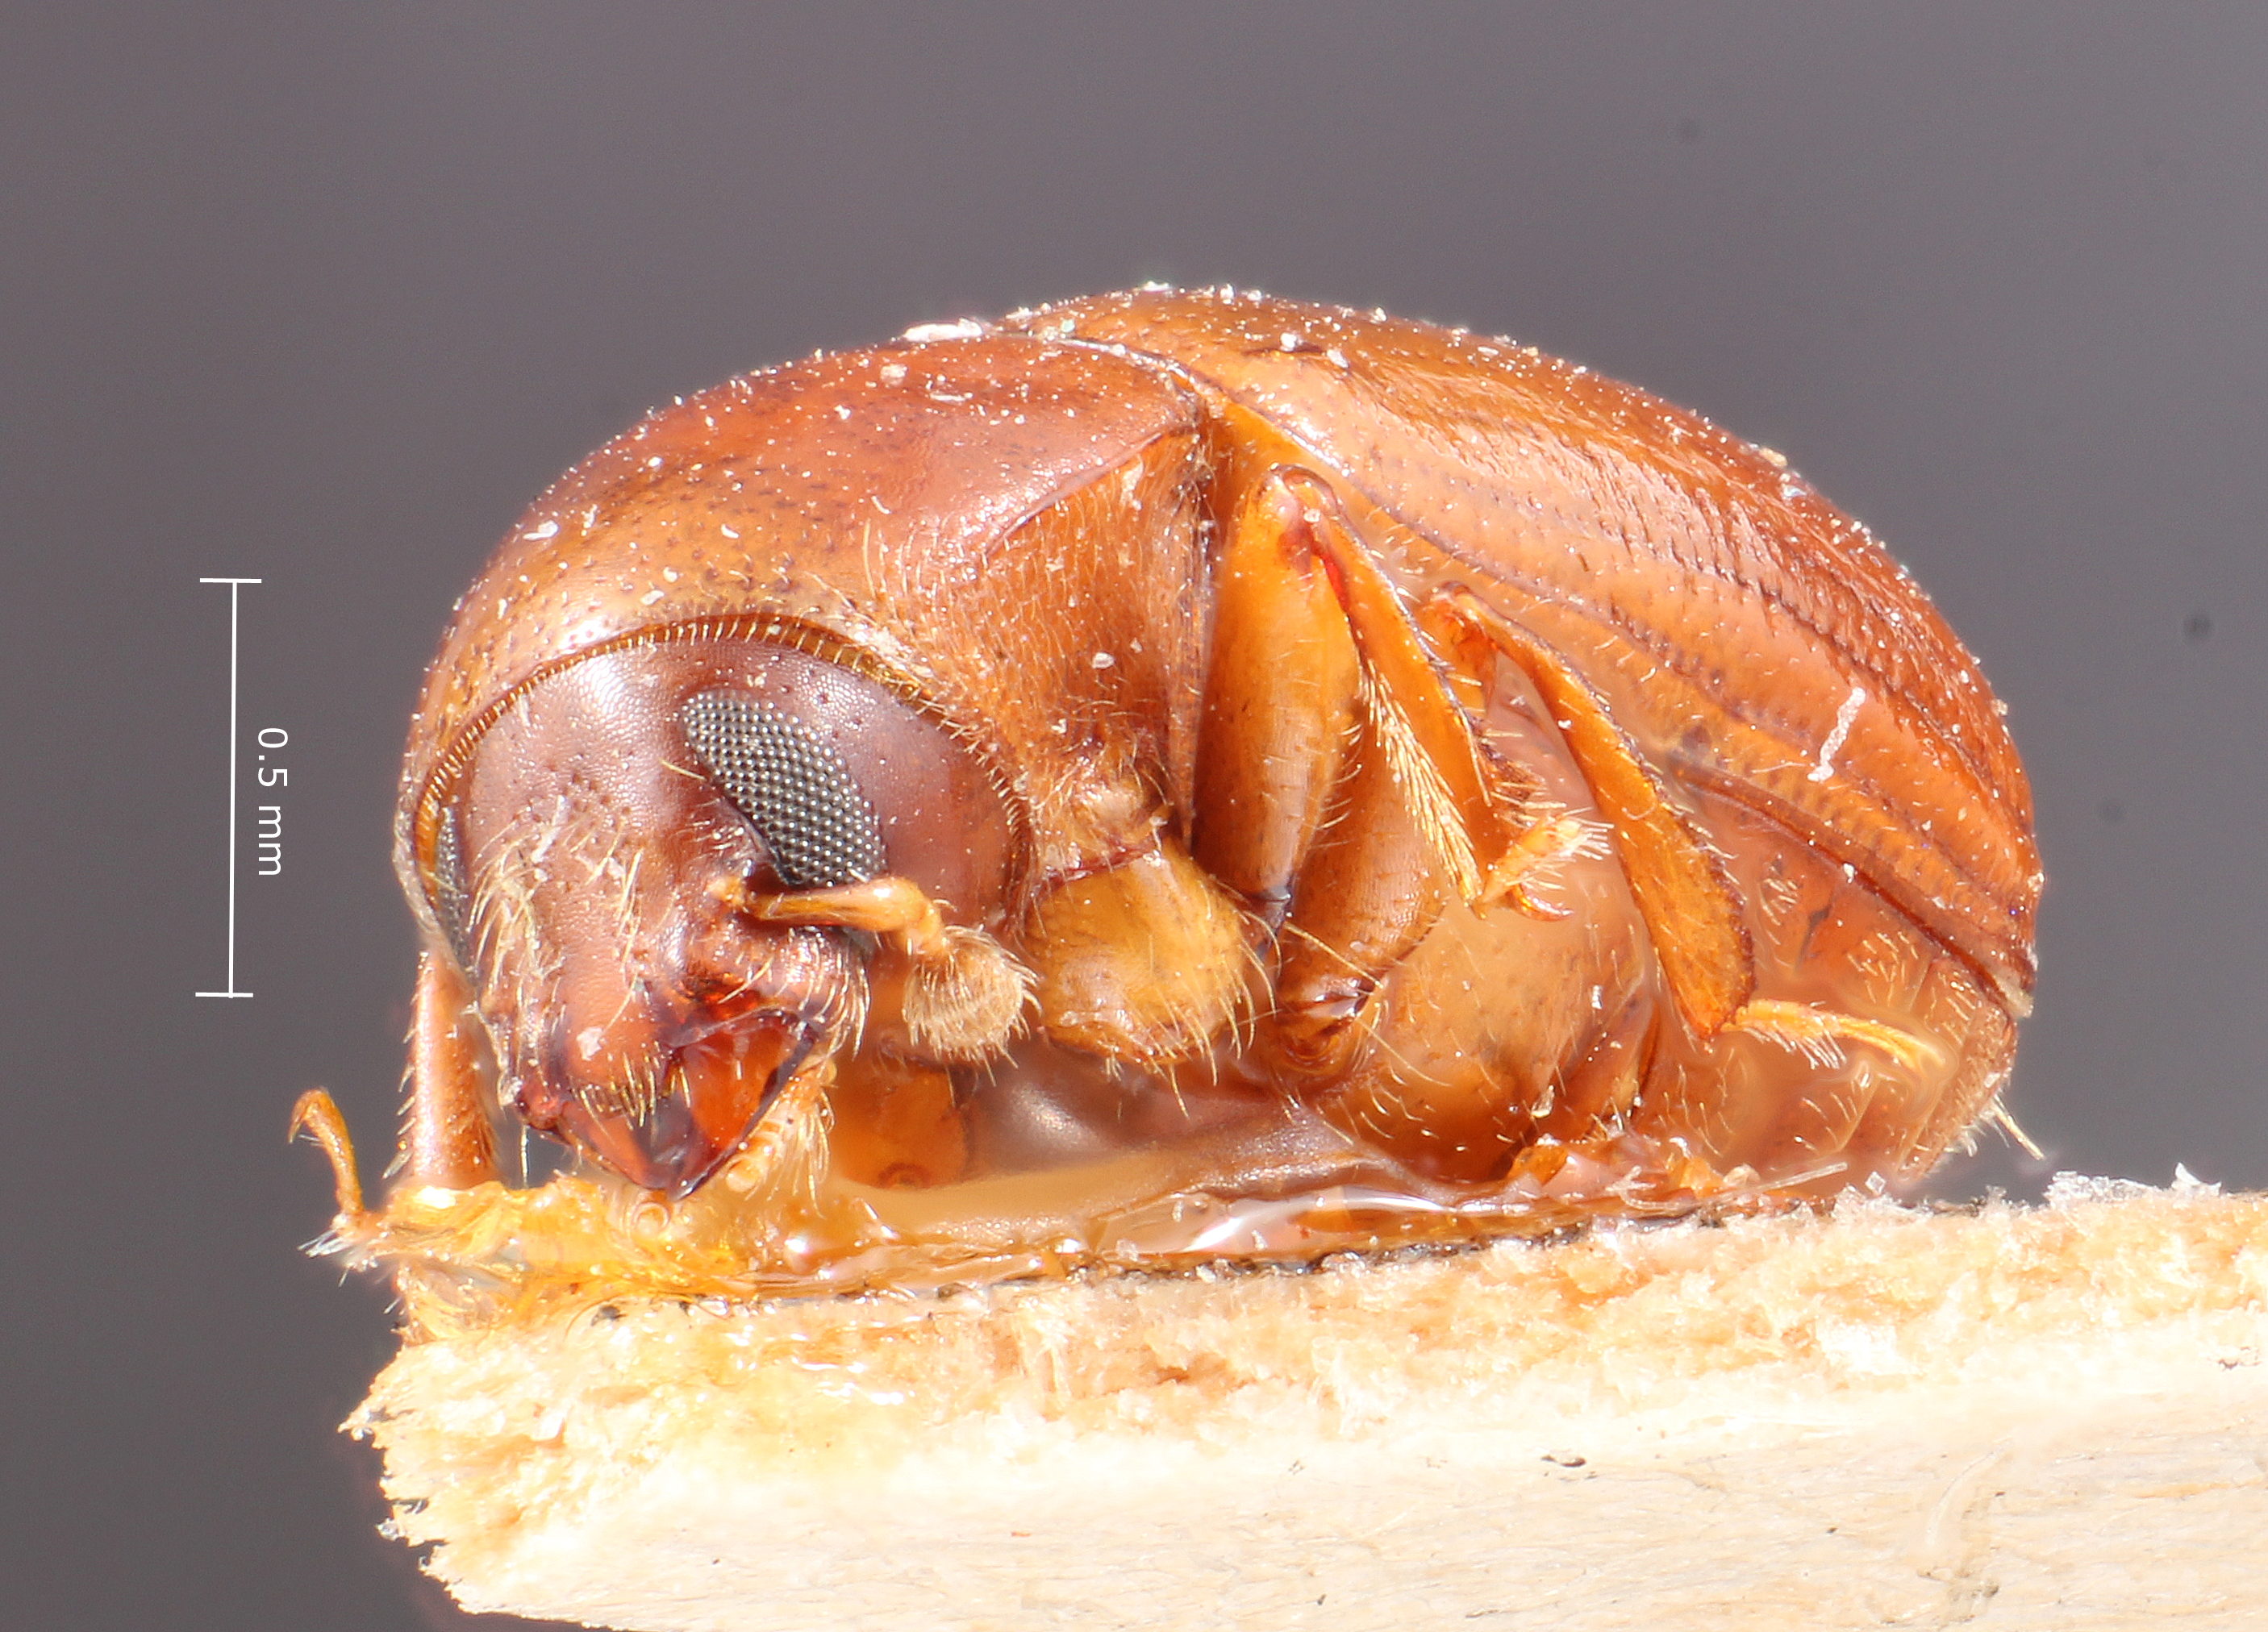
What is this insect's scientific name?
Scolytodes trispinosus
